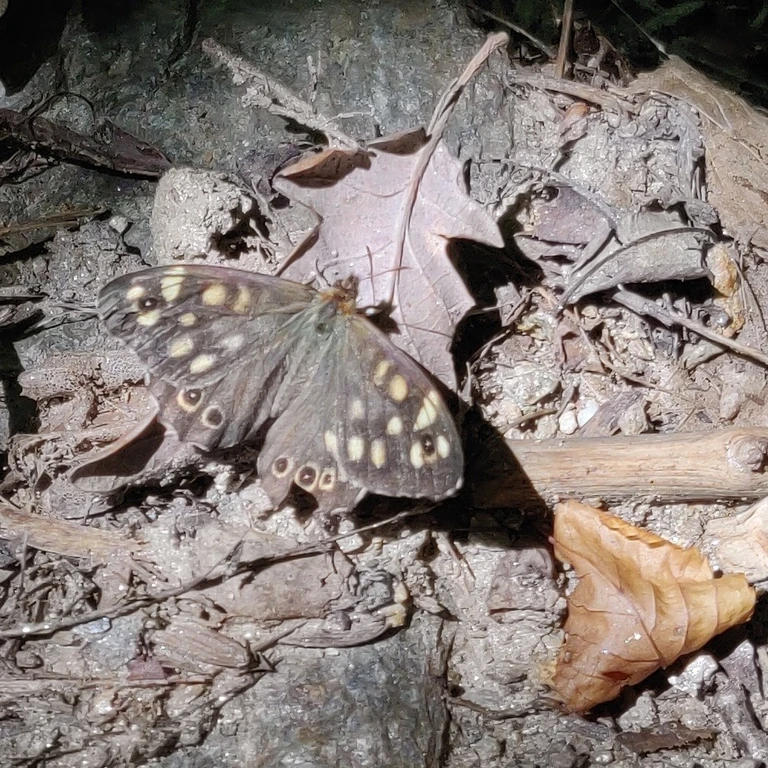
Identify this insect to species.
Pararge aegeria
